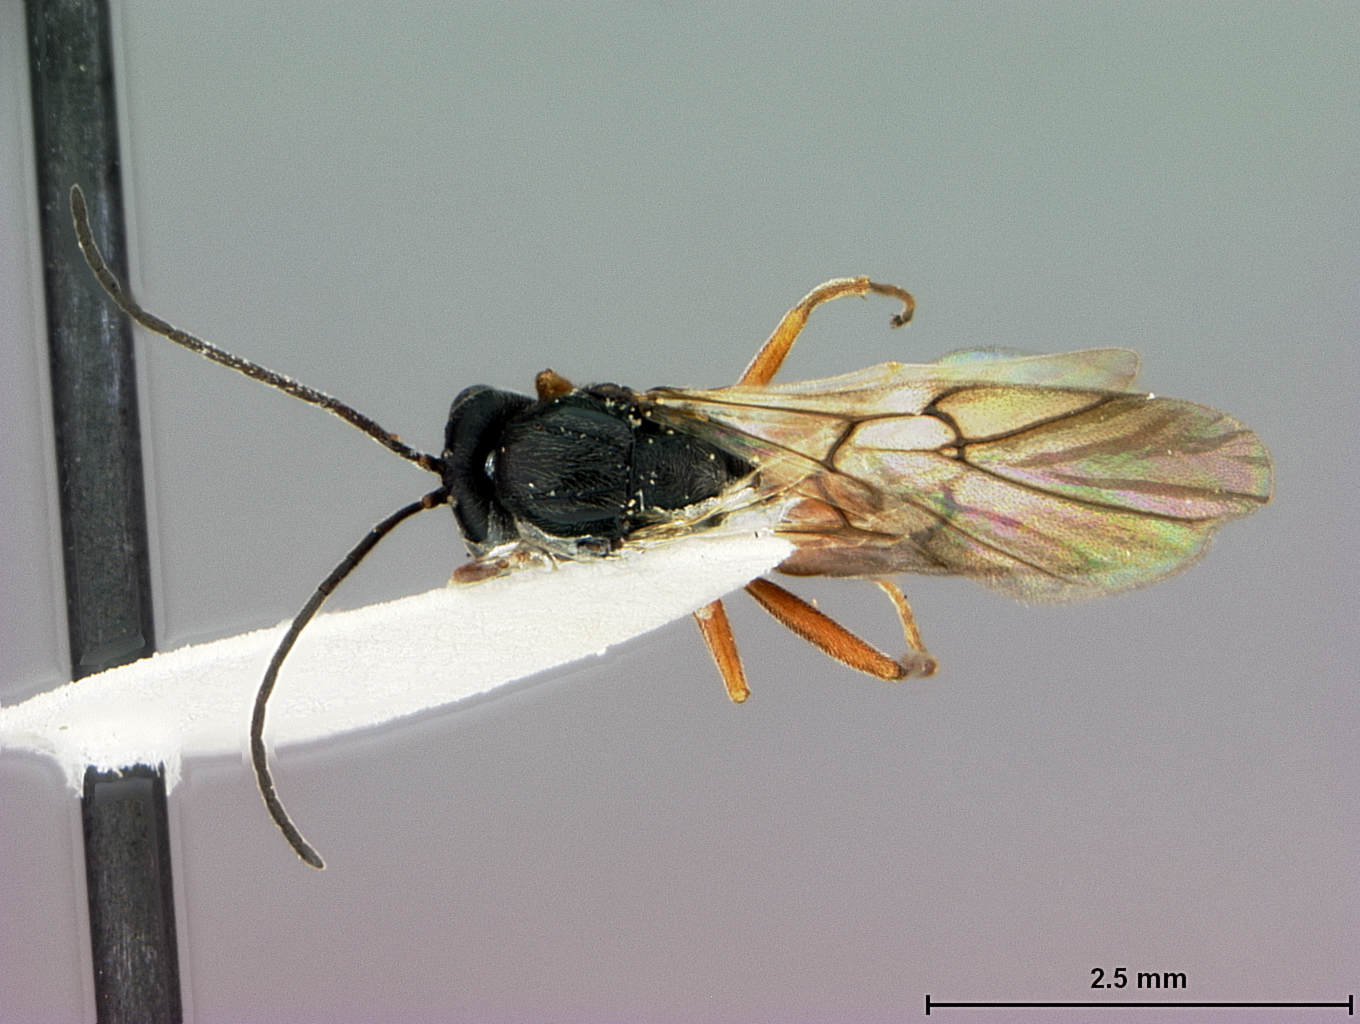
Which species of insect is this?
Diplolepis inconspicuis
